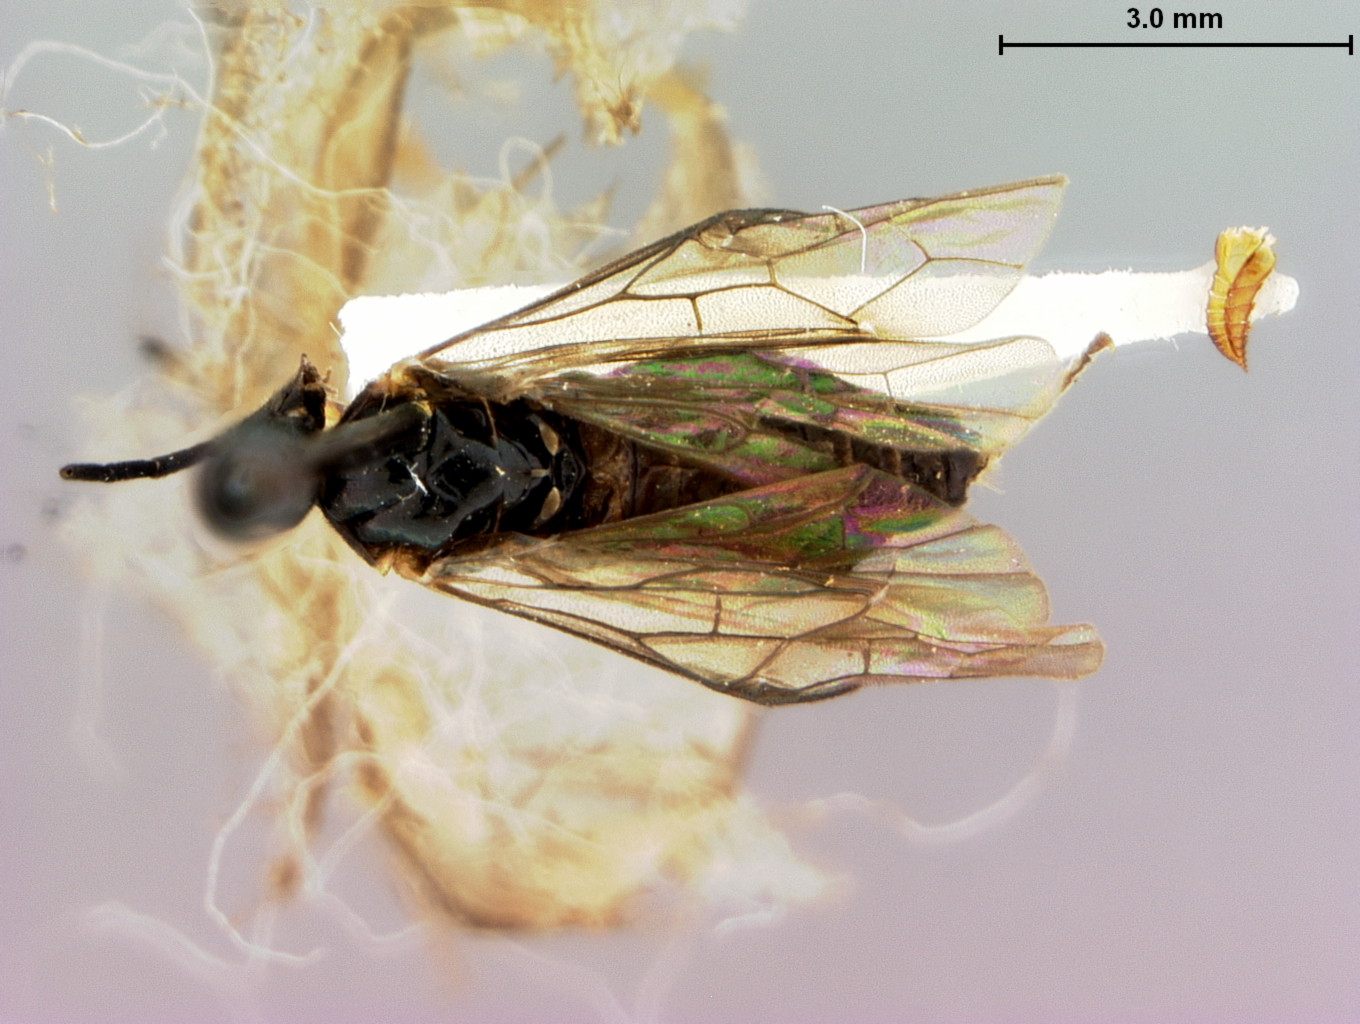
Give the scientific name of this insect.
Priophorus rubi
